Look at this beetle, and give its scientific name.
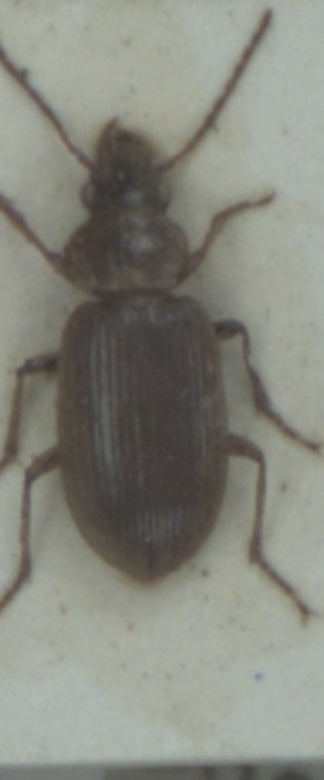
Dicheirotrichus obsoletus
